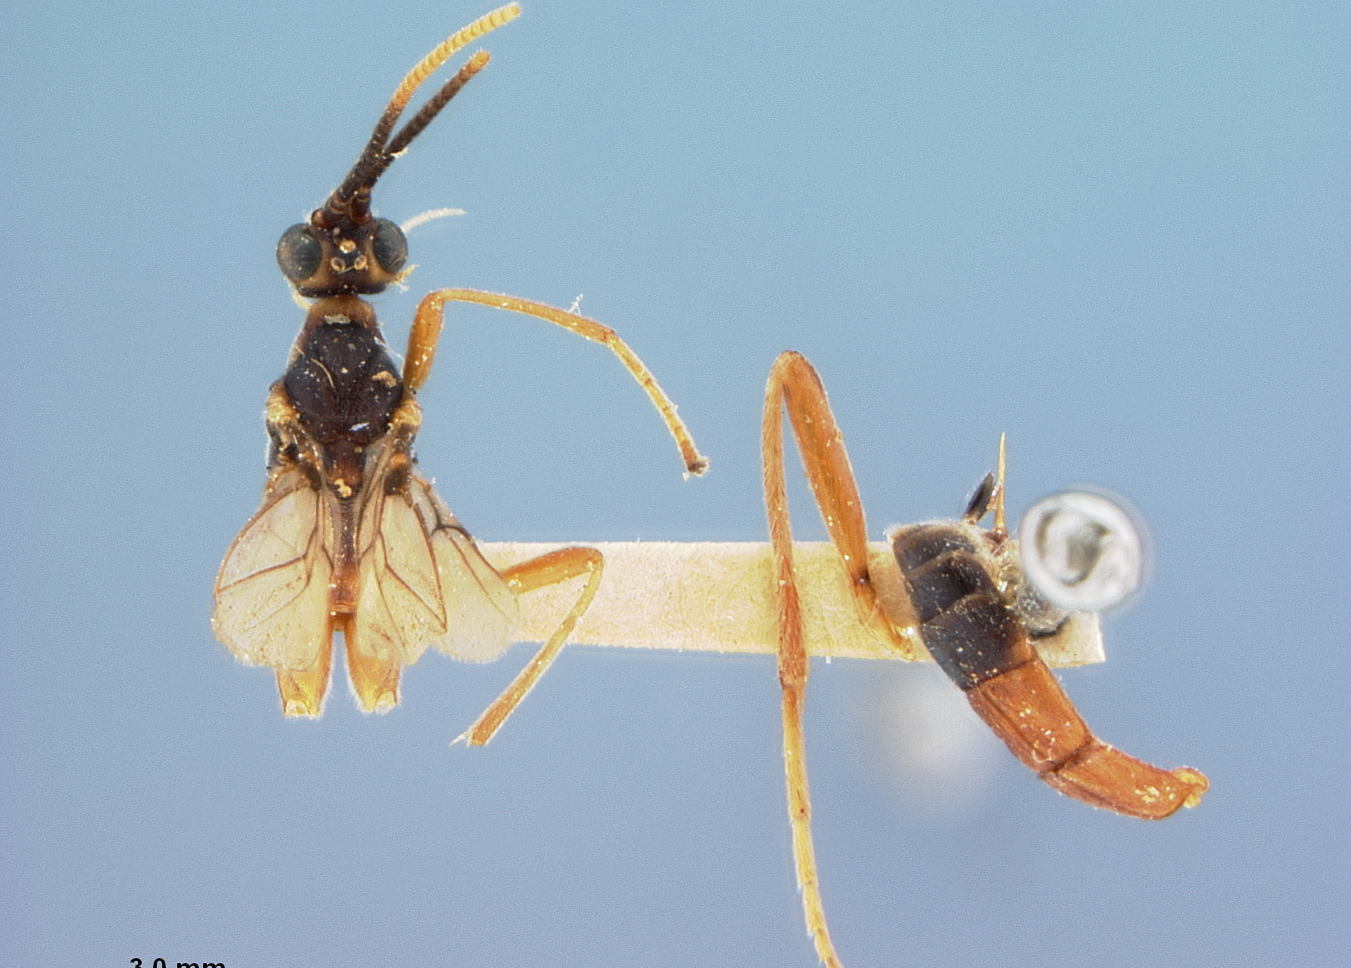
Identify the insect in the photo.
Rhogas luzonensis
